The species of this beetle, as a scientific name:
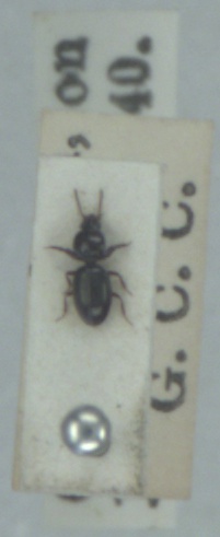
Dyschirius globosus
